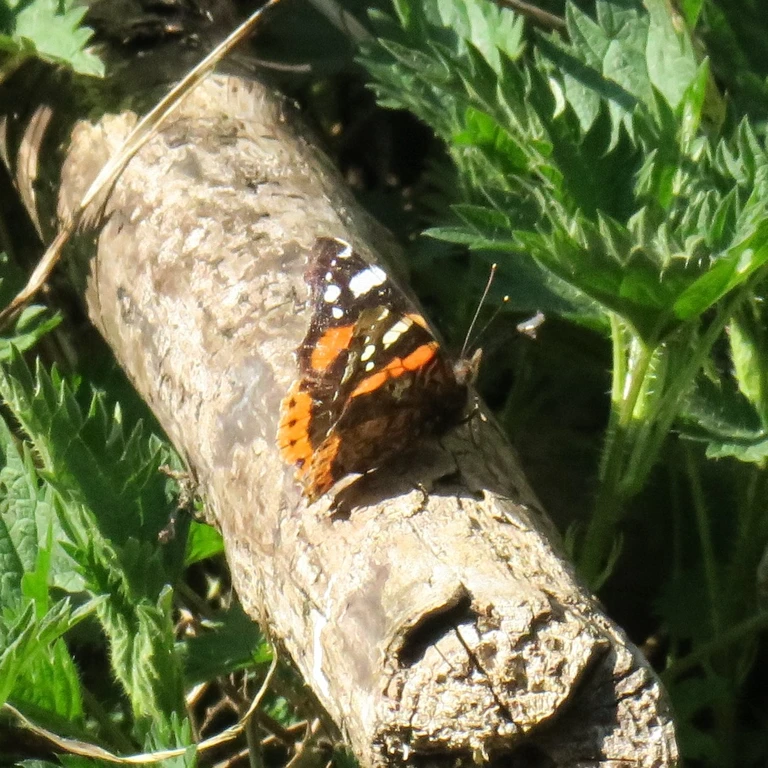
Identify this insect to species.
Vanessa atalanta
